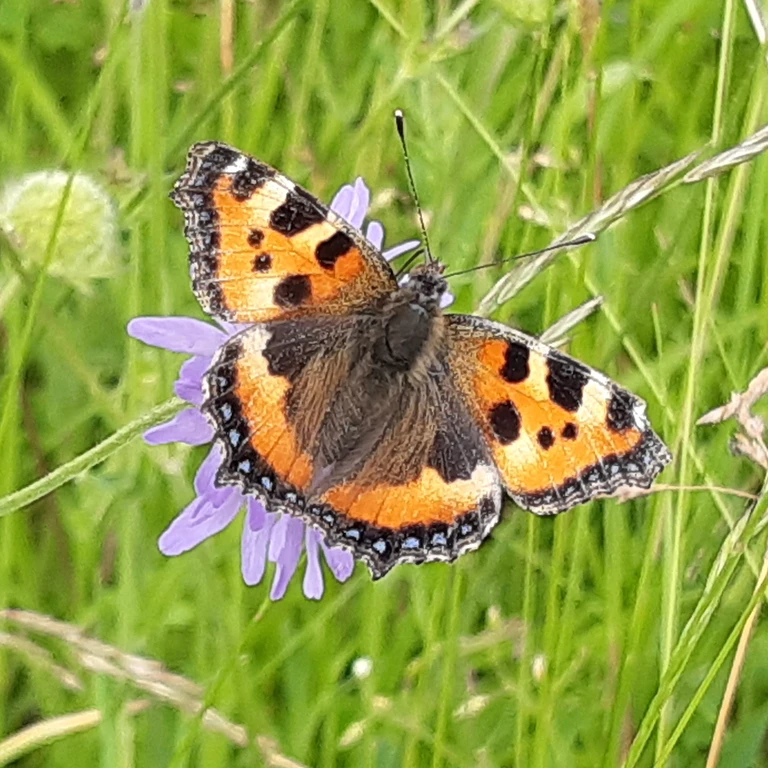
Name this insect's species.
Aglais urticae
